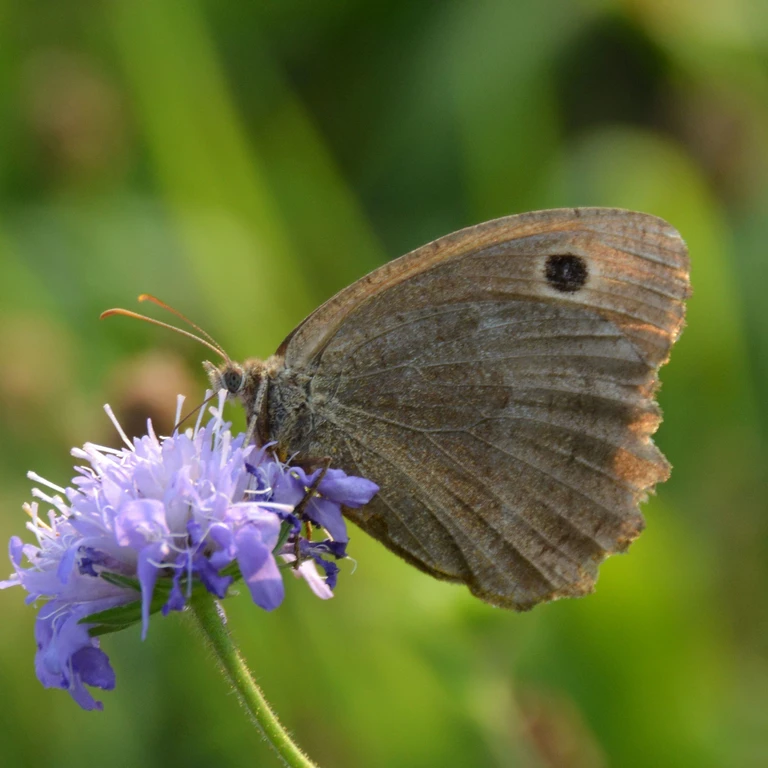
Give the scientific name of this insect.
Minois dryas
